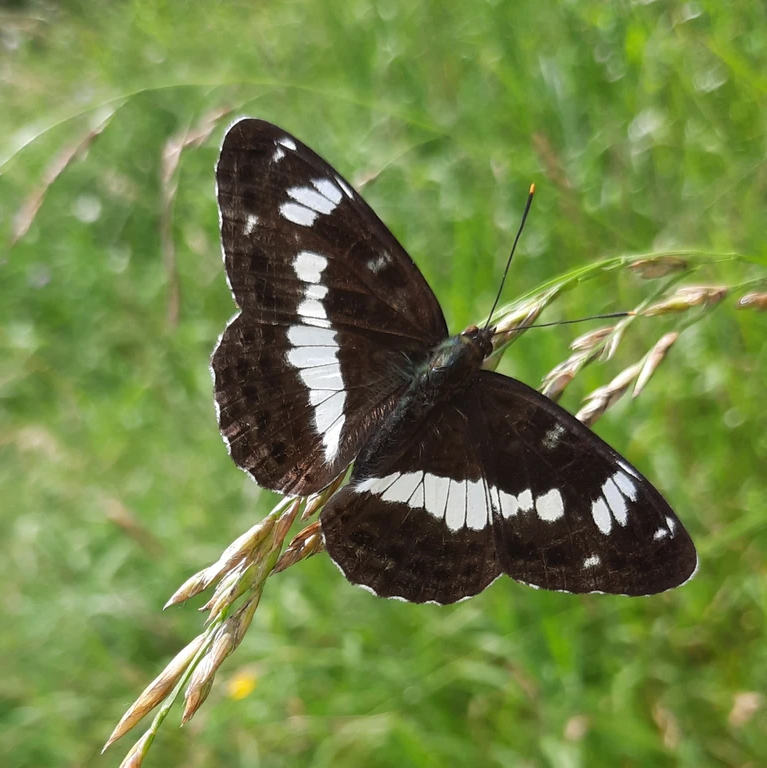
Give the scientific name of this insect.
Limenitis camilla (also Ladoga camilla)
